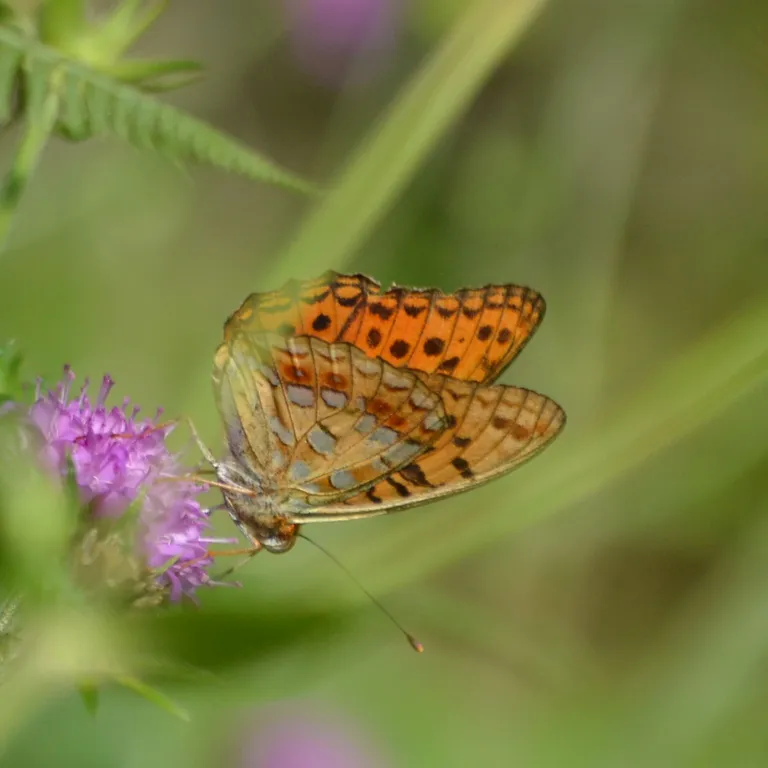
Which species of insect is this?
Fabriciana adippe
